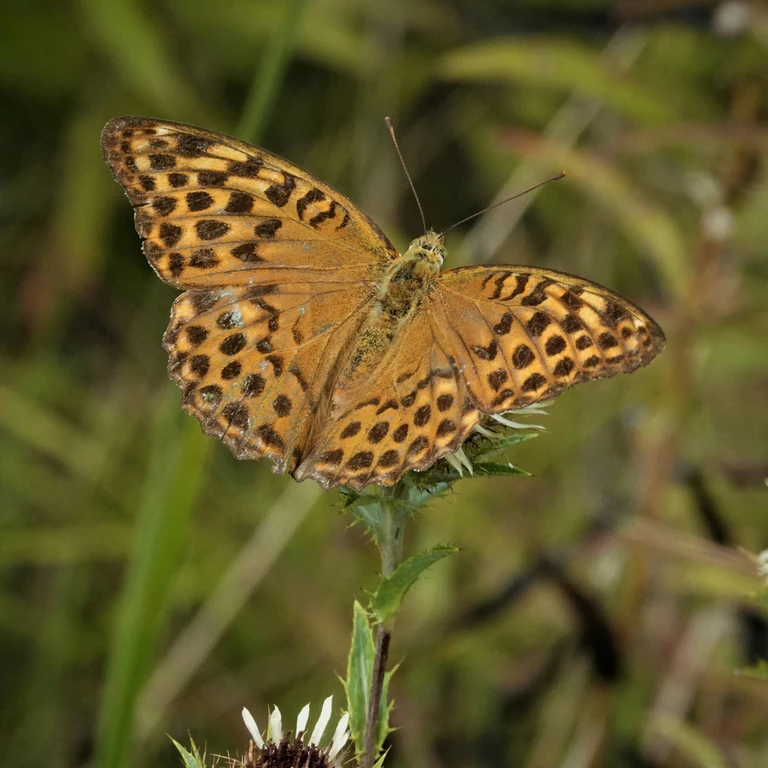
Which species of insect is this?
Argynnis paphia
